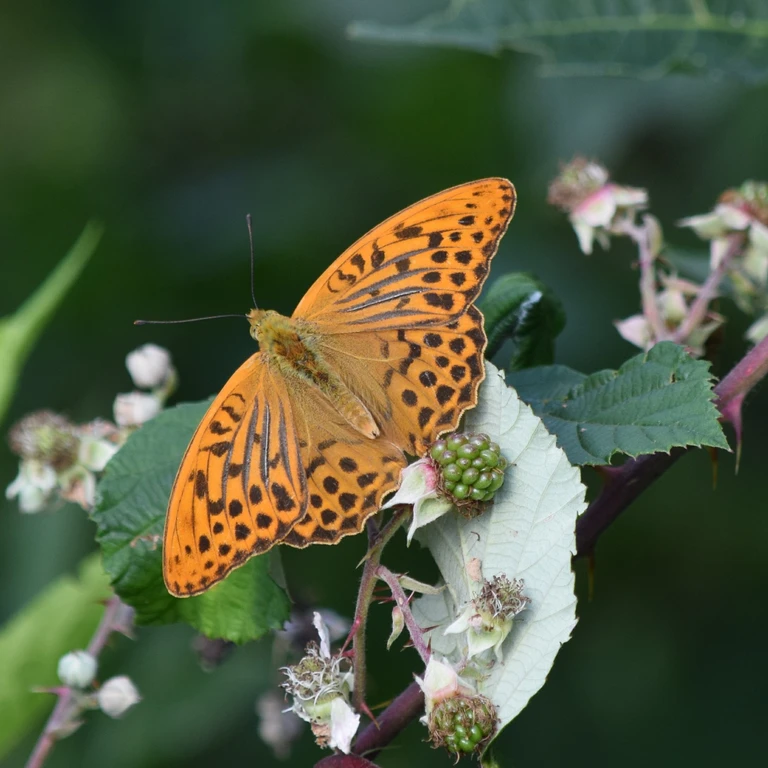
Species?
Argynnis paphia
